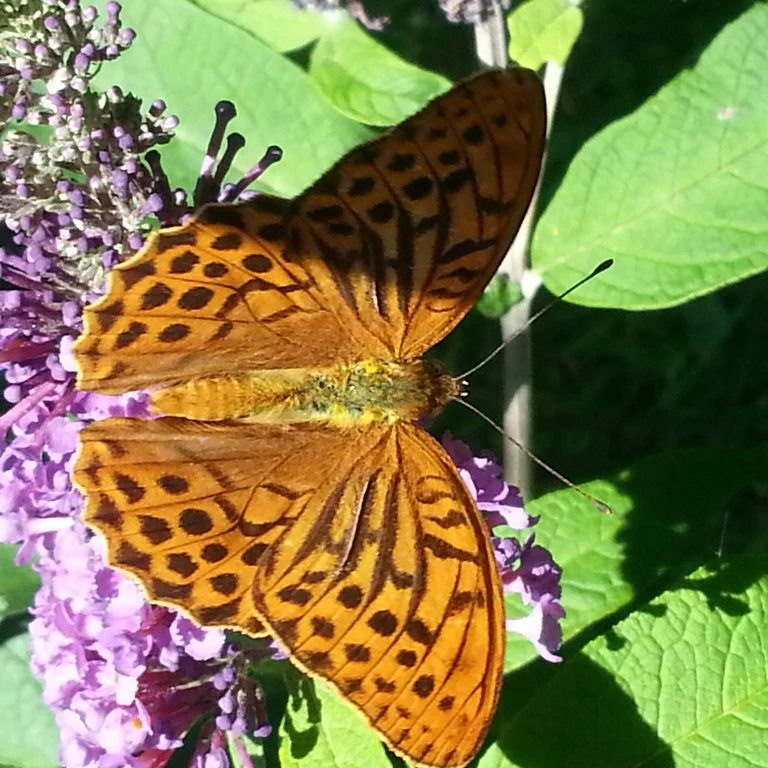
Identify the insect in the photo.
Argynnis paphia
